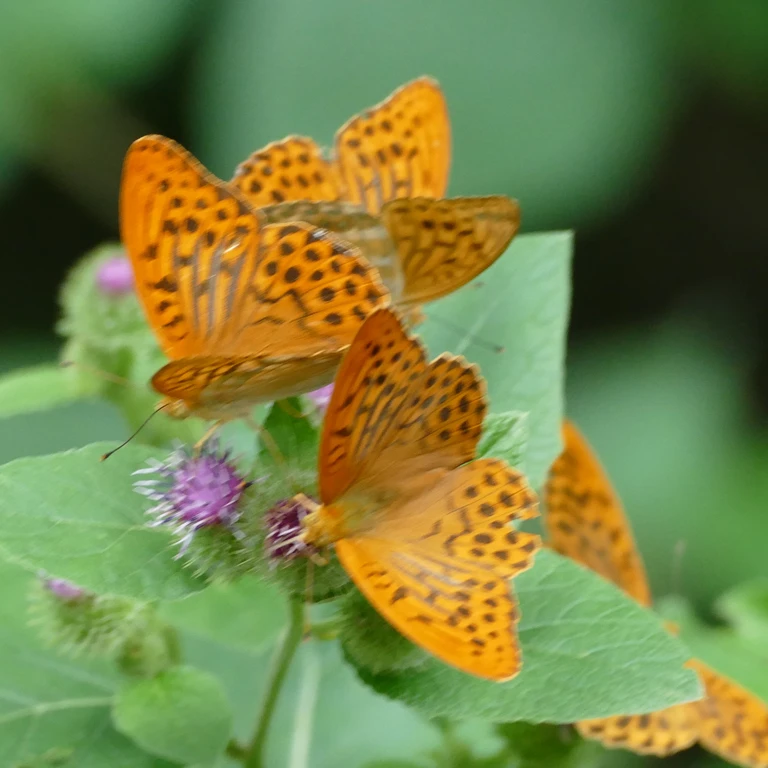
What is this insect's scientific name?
Argynnis paphia
